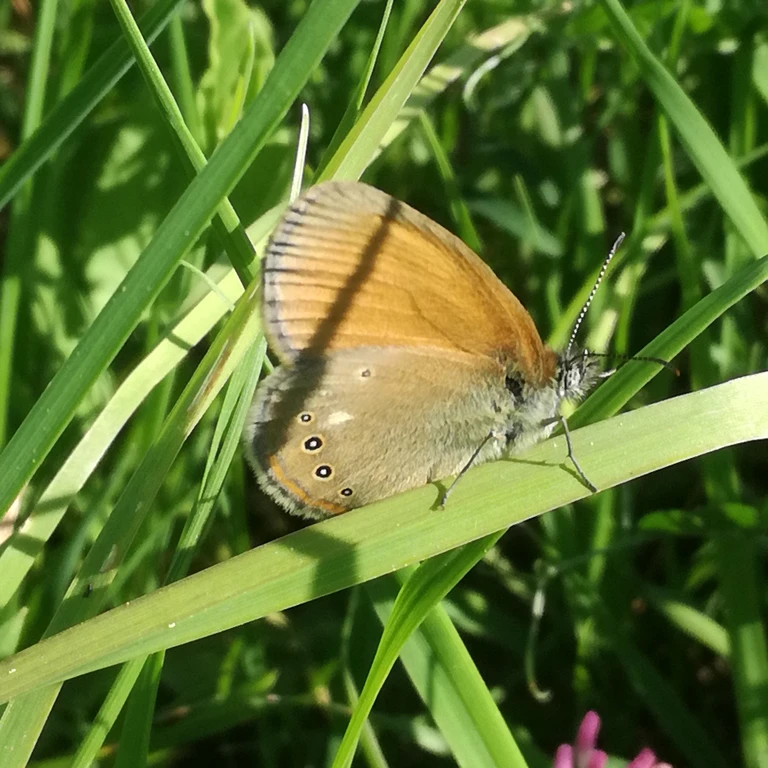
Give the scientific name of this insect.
Coenonympha glycerion (also Coenonympha iphis)
